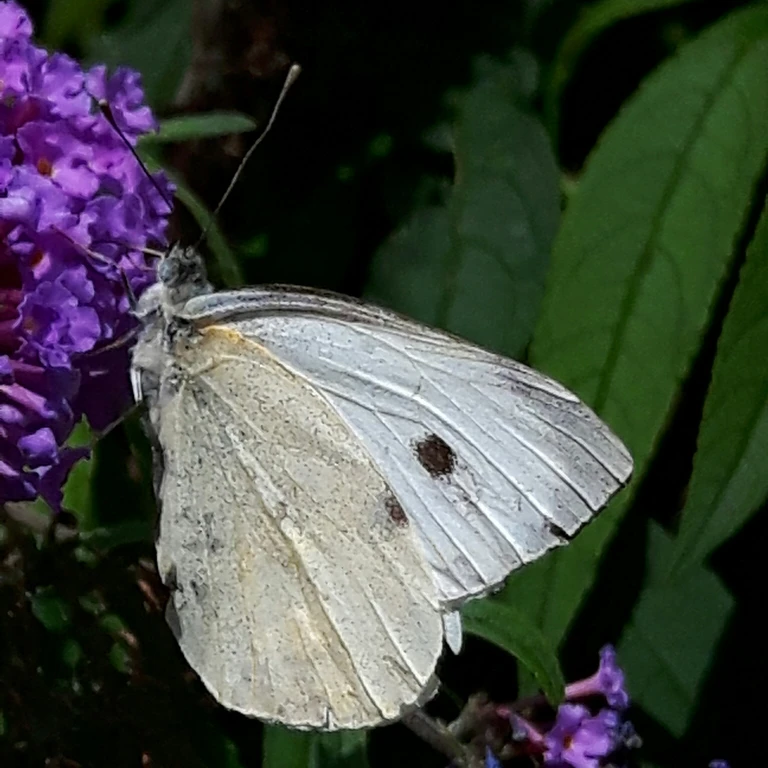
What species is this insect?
Pieris brassicae
